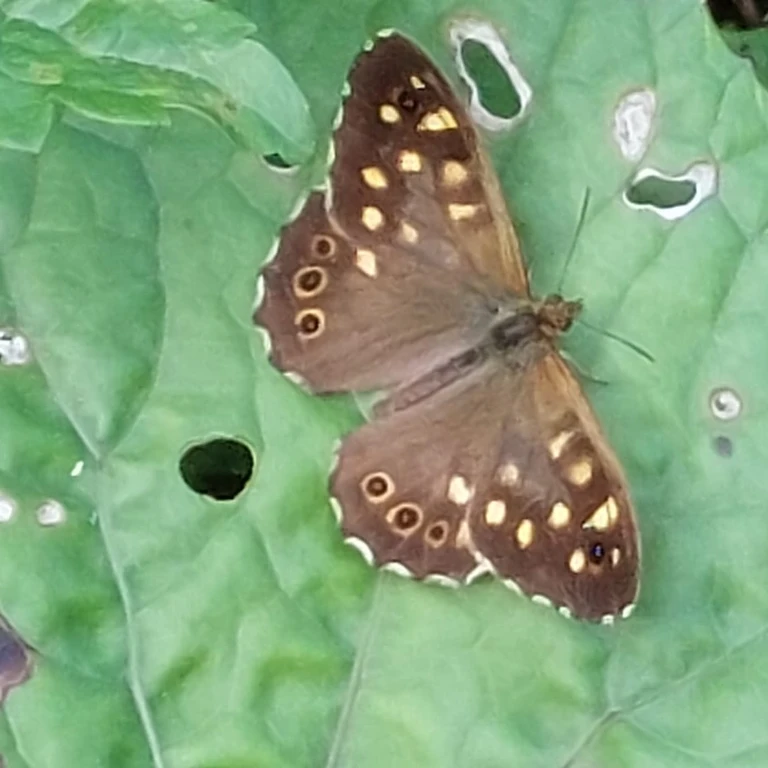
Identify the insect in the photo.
Pararge aegeria
